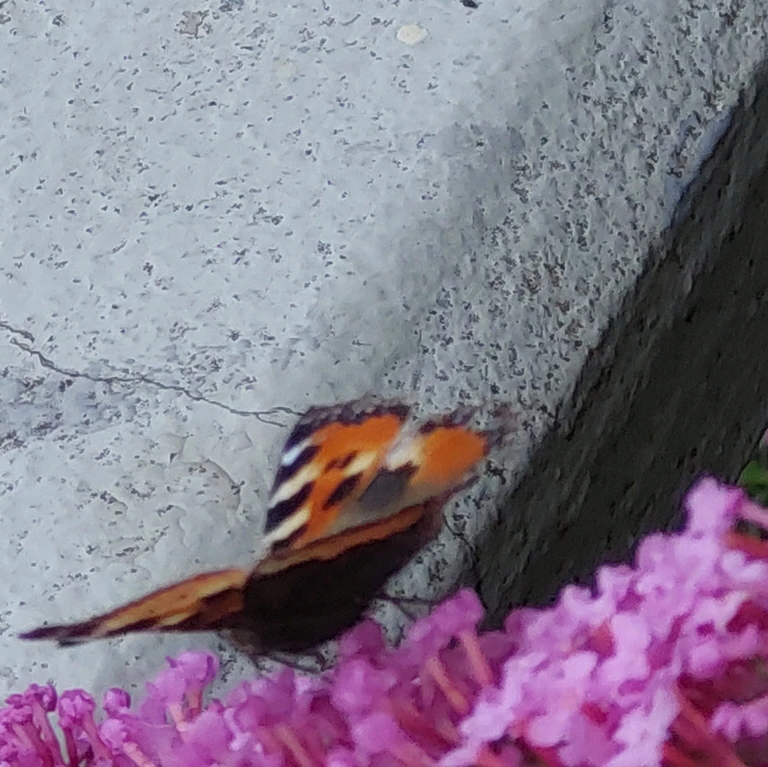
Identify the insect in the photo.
Aglais urticae
